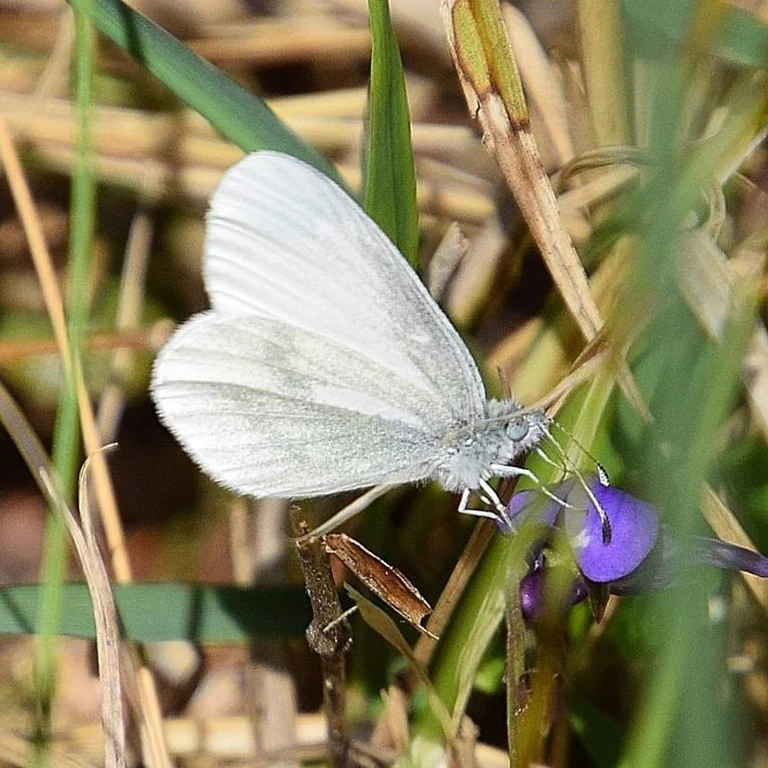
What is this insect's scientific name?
Leptidea sinapis/juvernica
